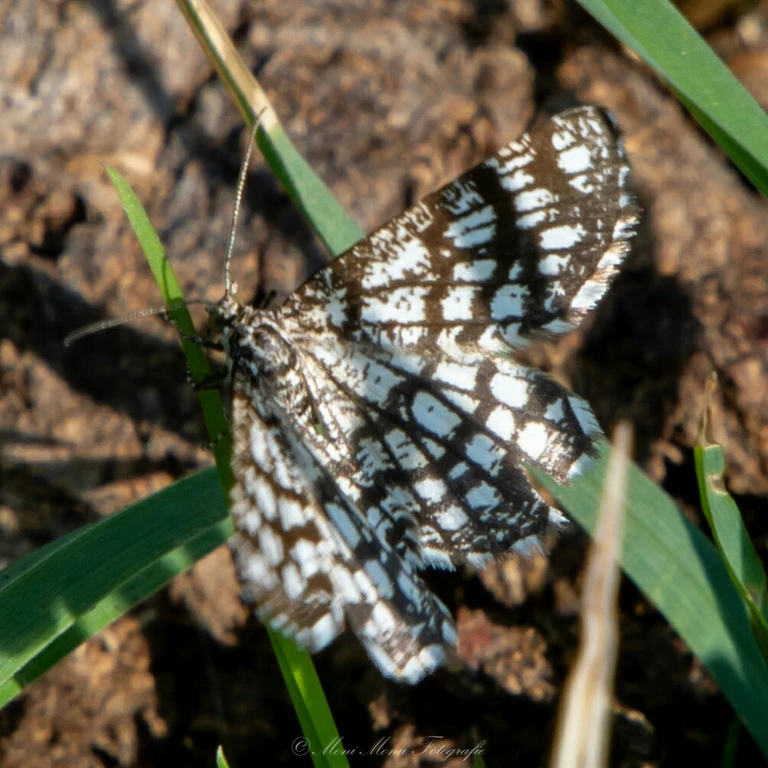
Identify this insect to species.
Chiasmia clathrata
